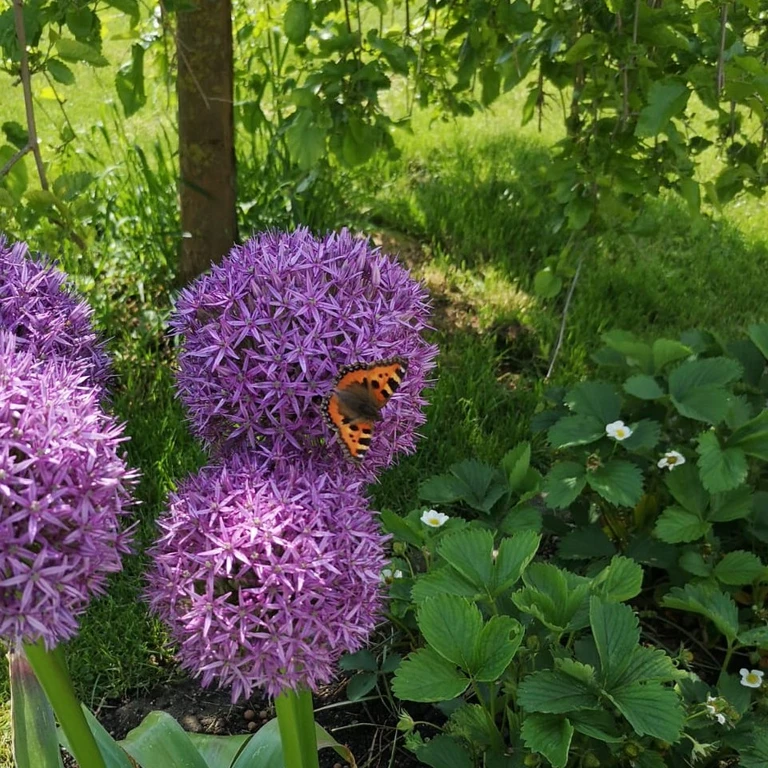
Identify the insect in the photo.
Aglais urticae
